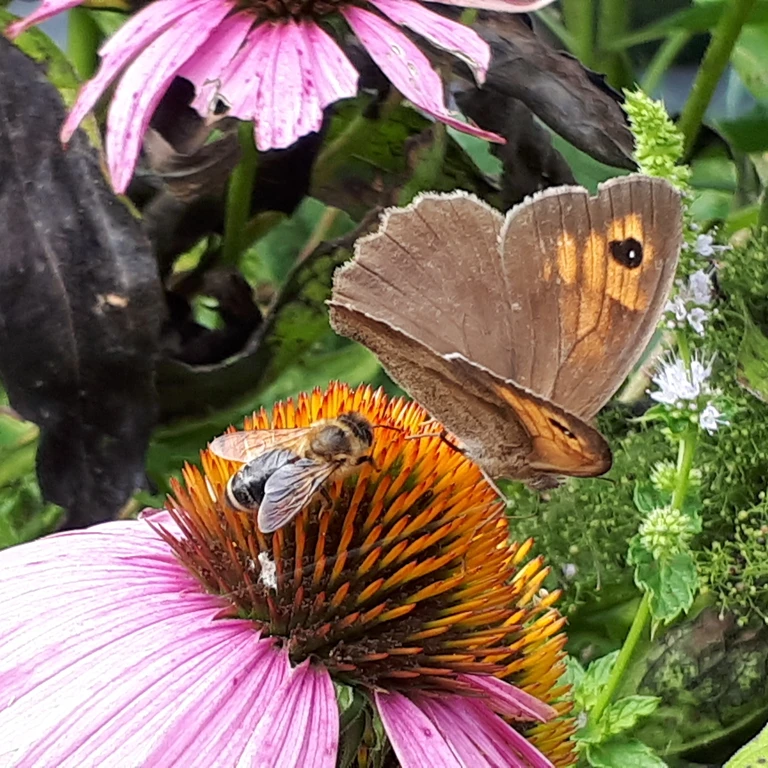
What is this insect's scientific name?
Maniola jurtina
